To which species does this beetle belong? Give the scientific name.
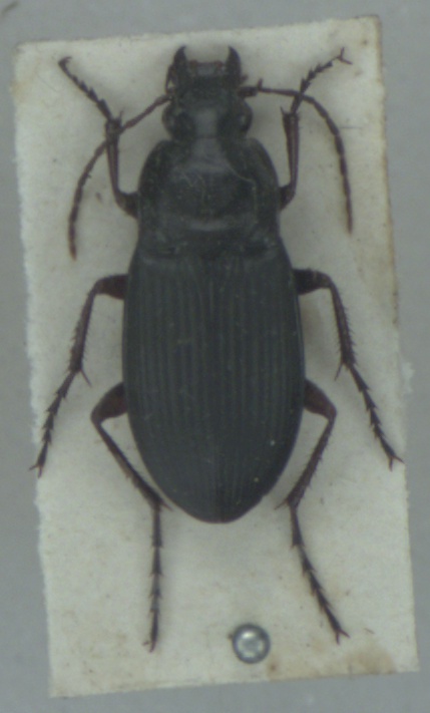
Calathus fuscipes
